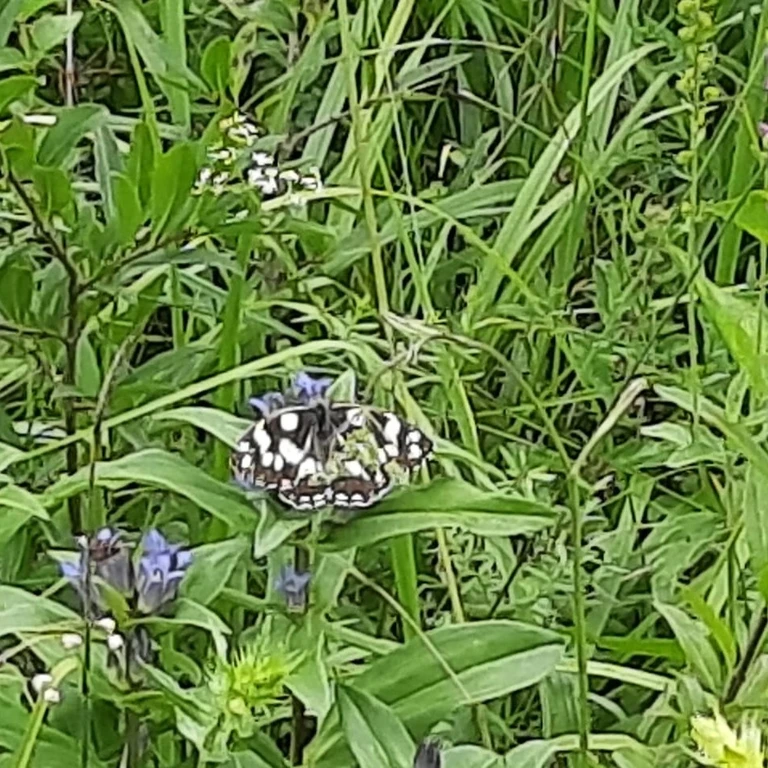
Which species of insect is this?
Melanargia galathea
